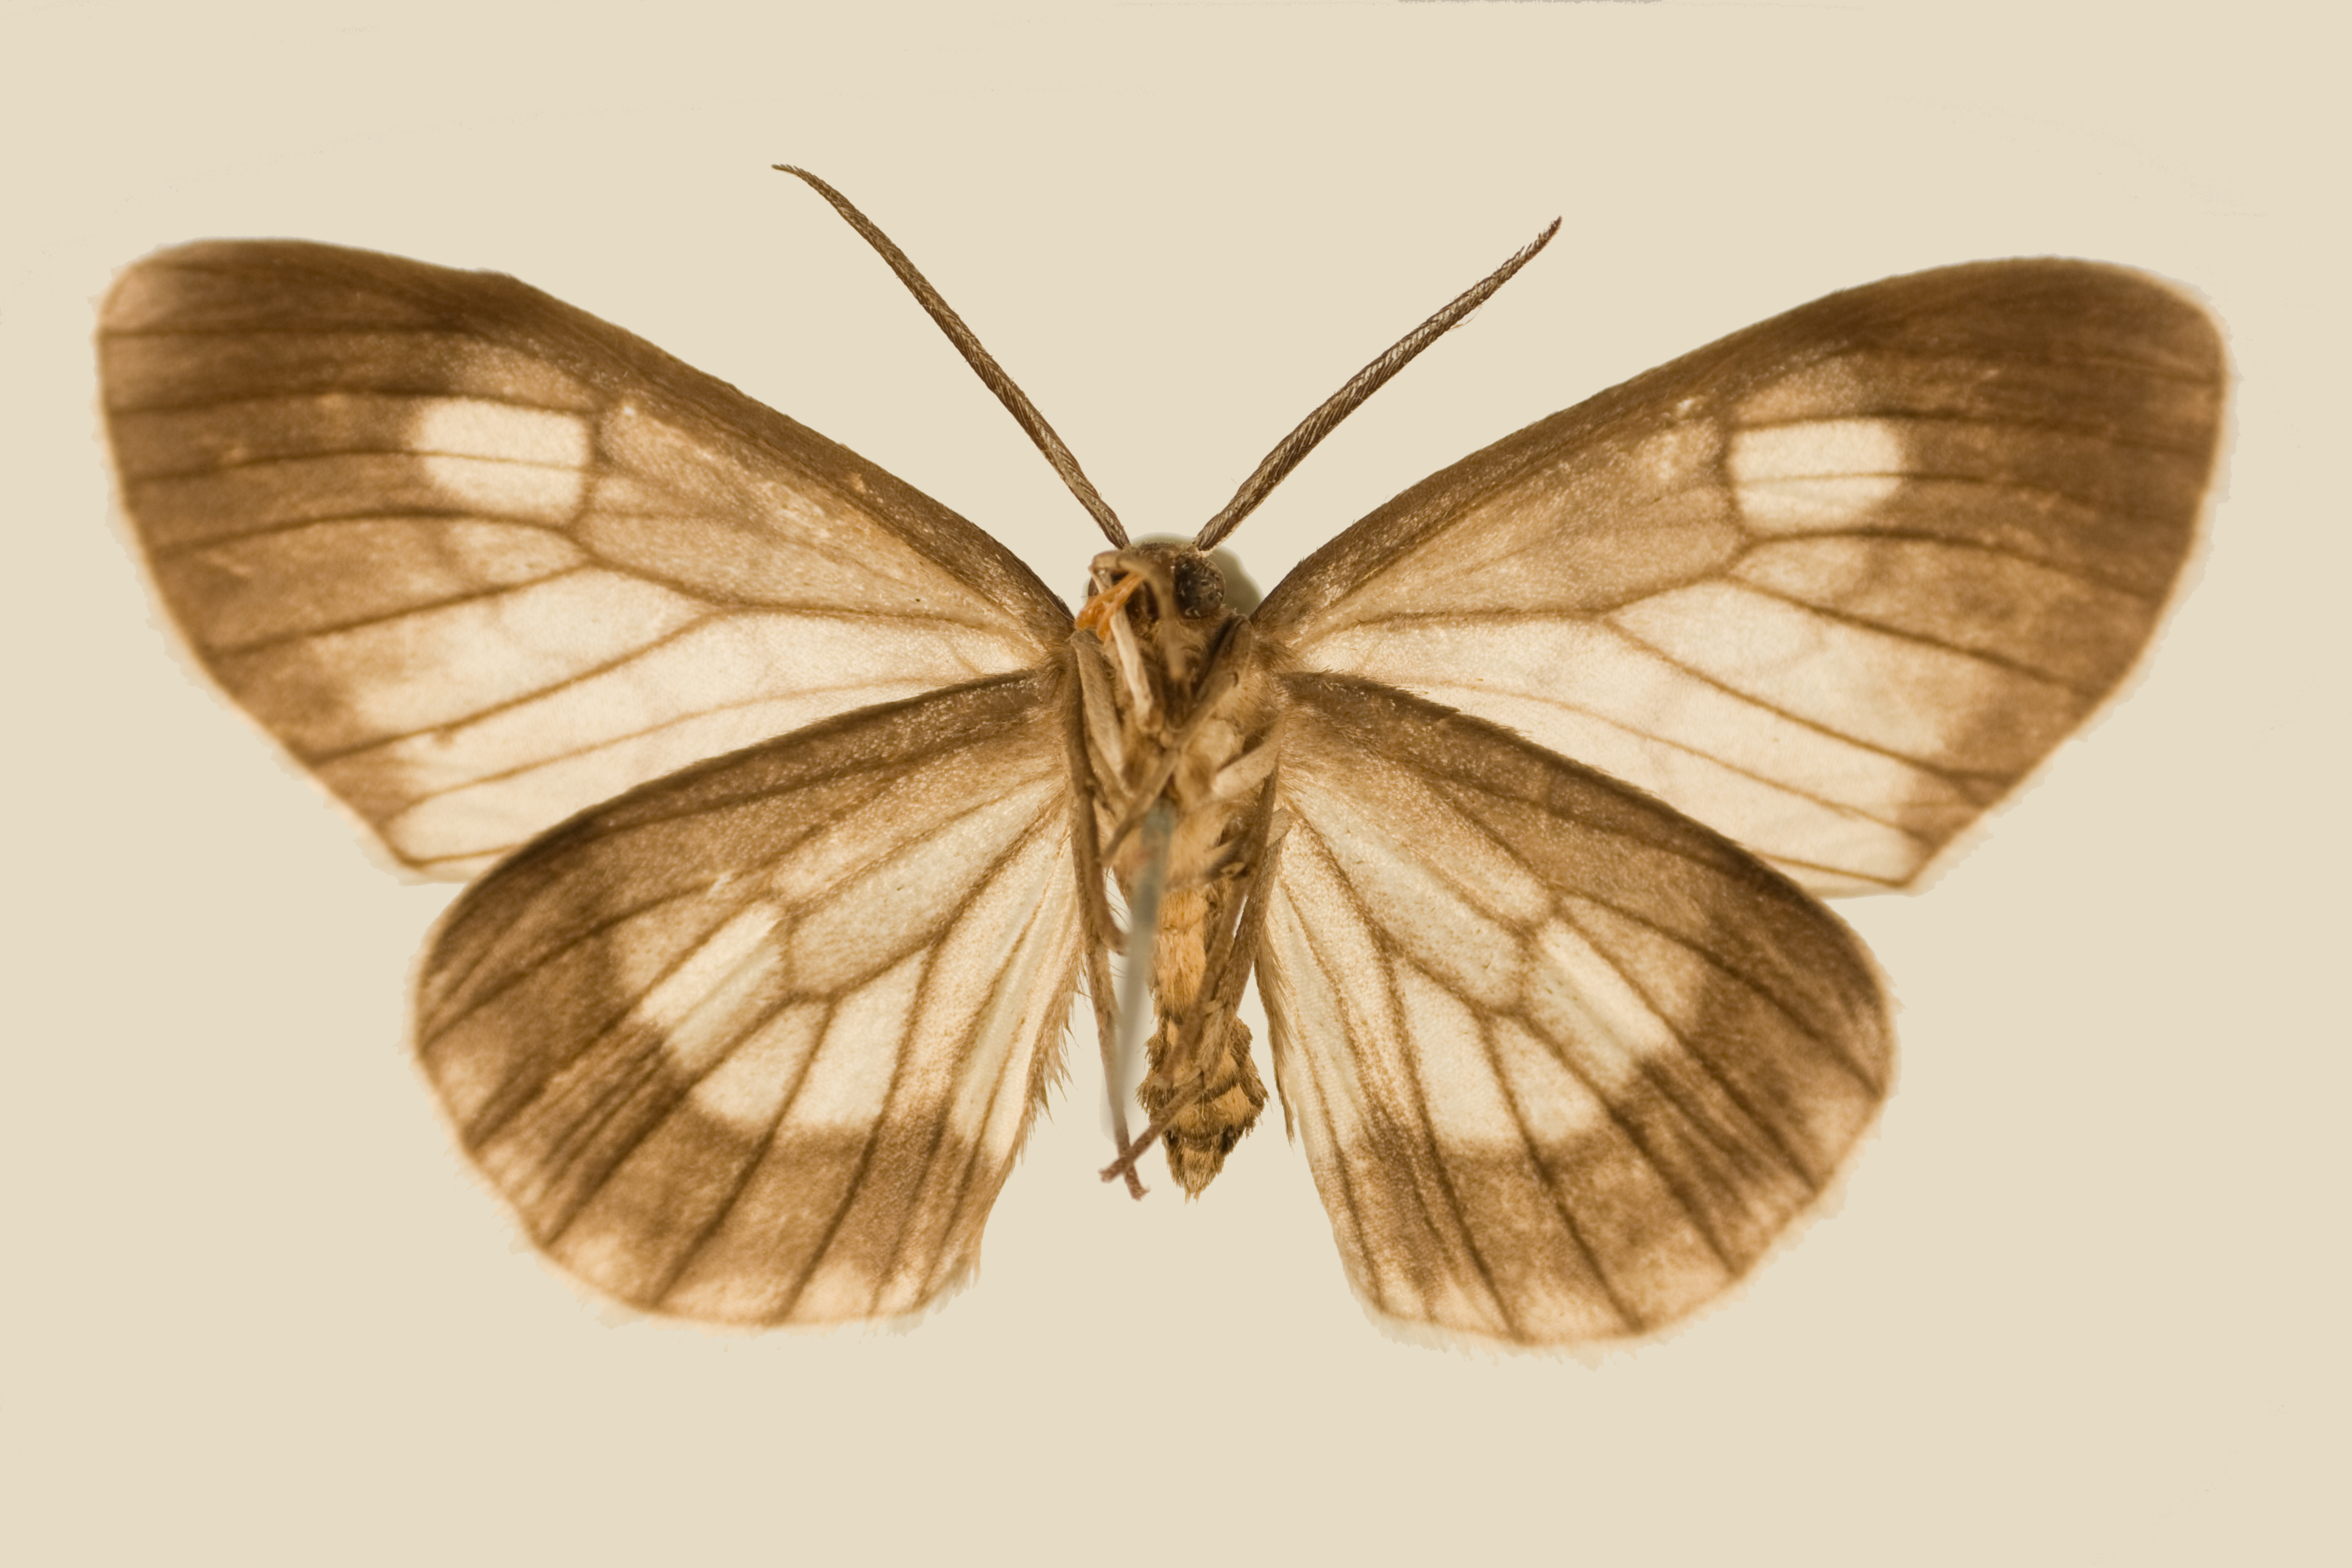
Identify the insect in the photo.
Fulgurodes perasata
